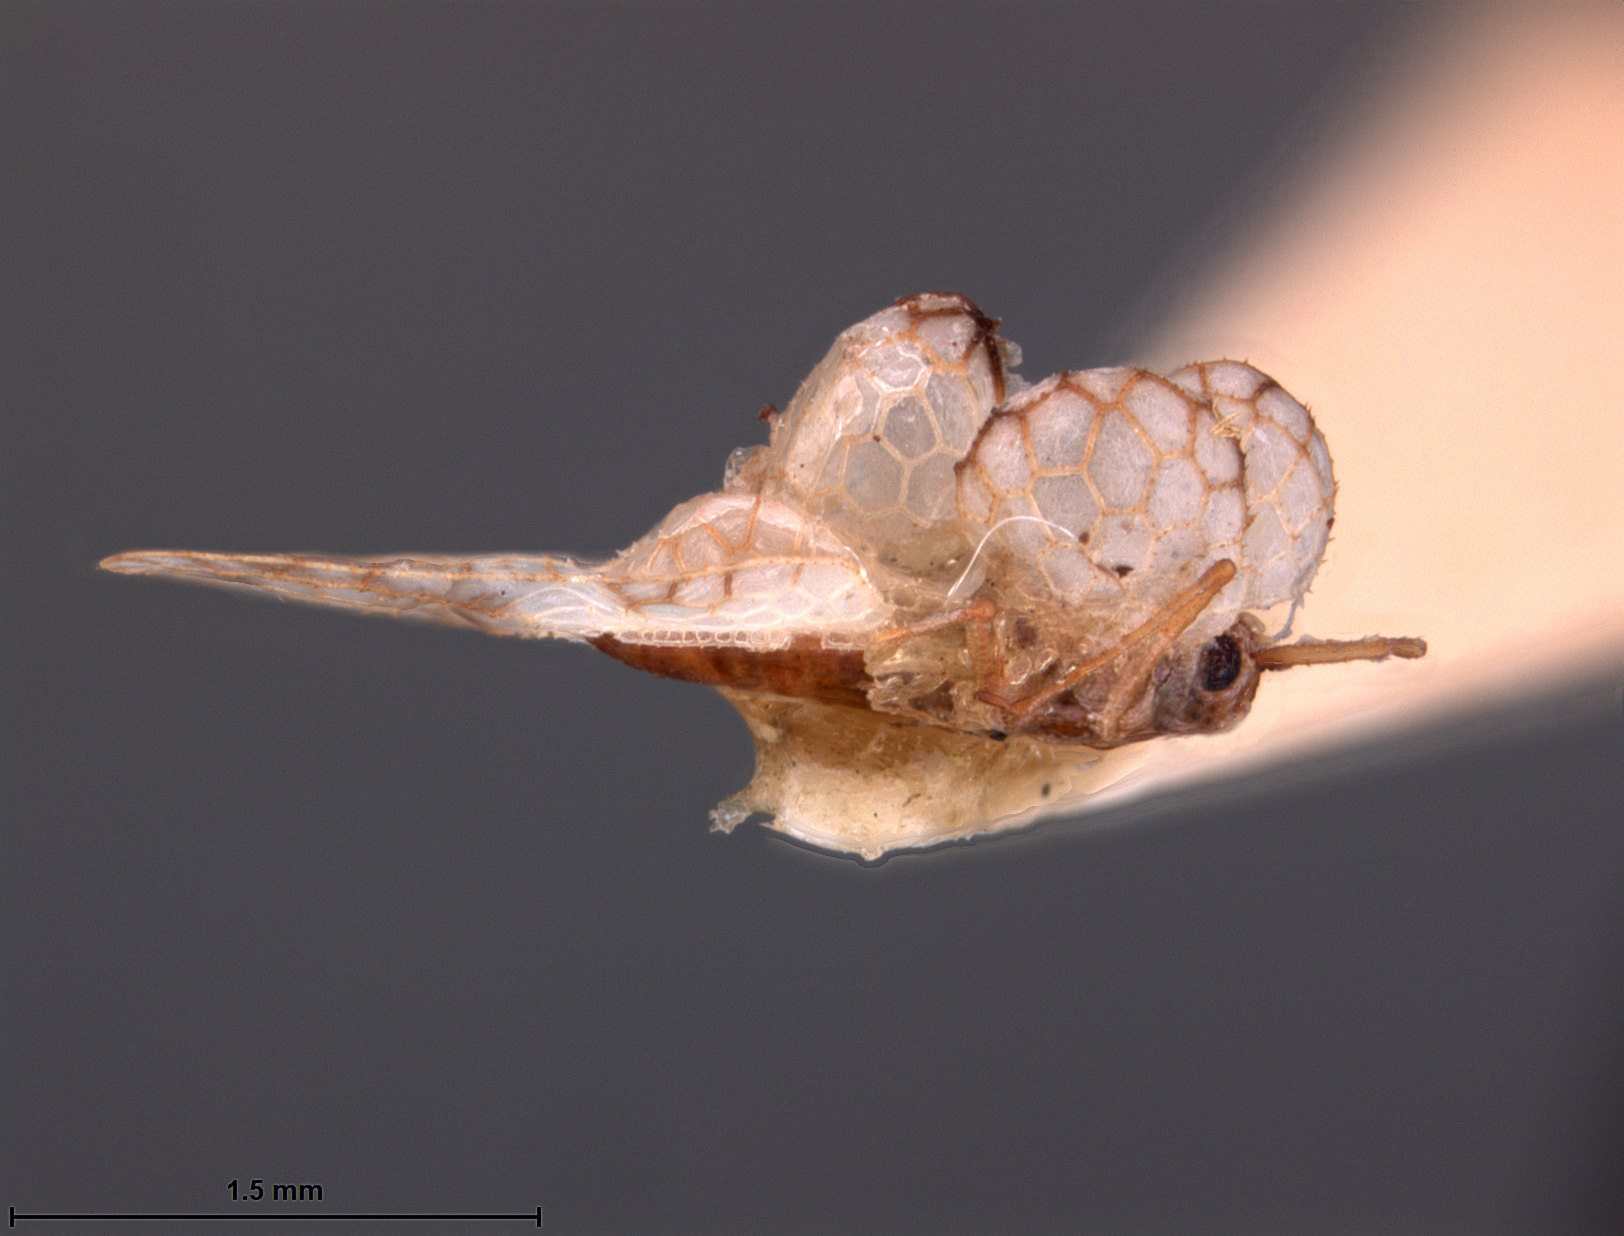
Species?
Dicysta parilis
